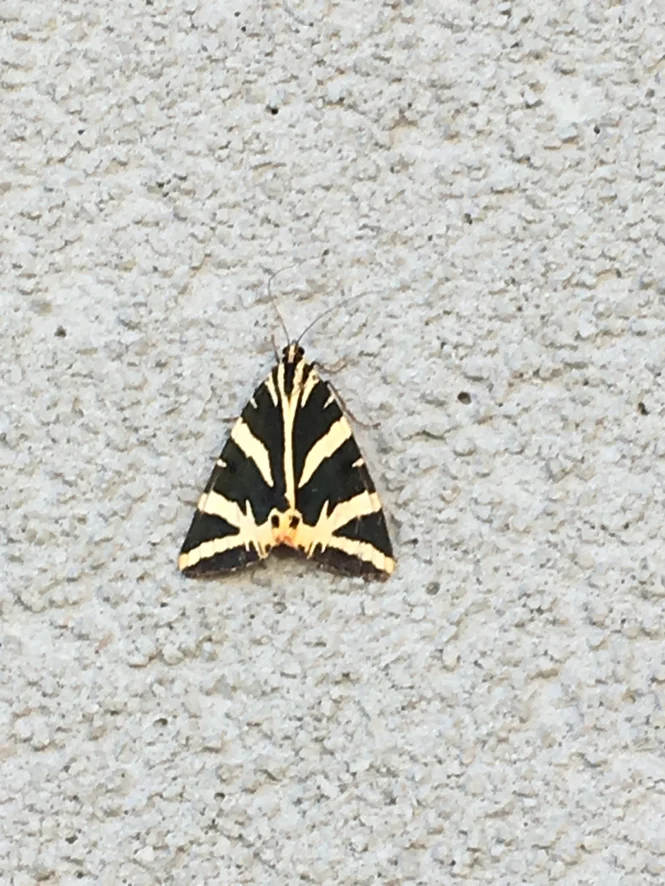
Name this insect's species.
Euplagia quadripunctaria
